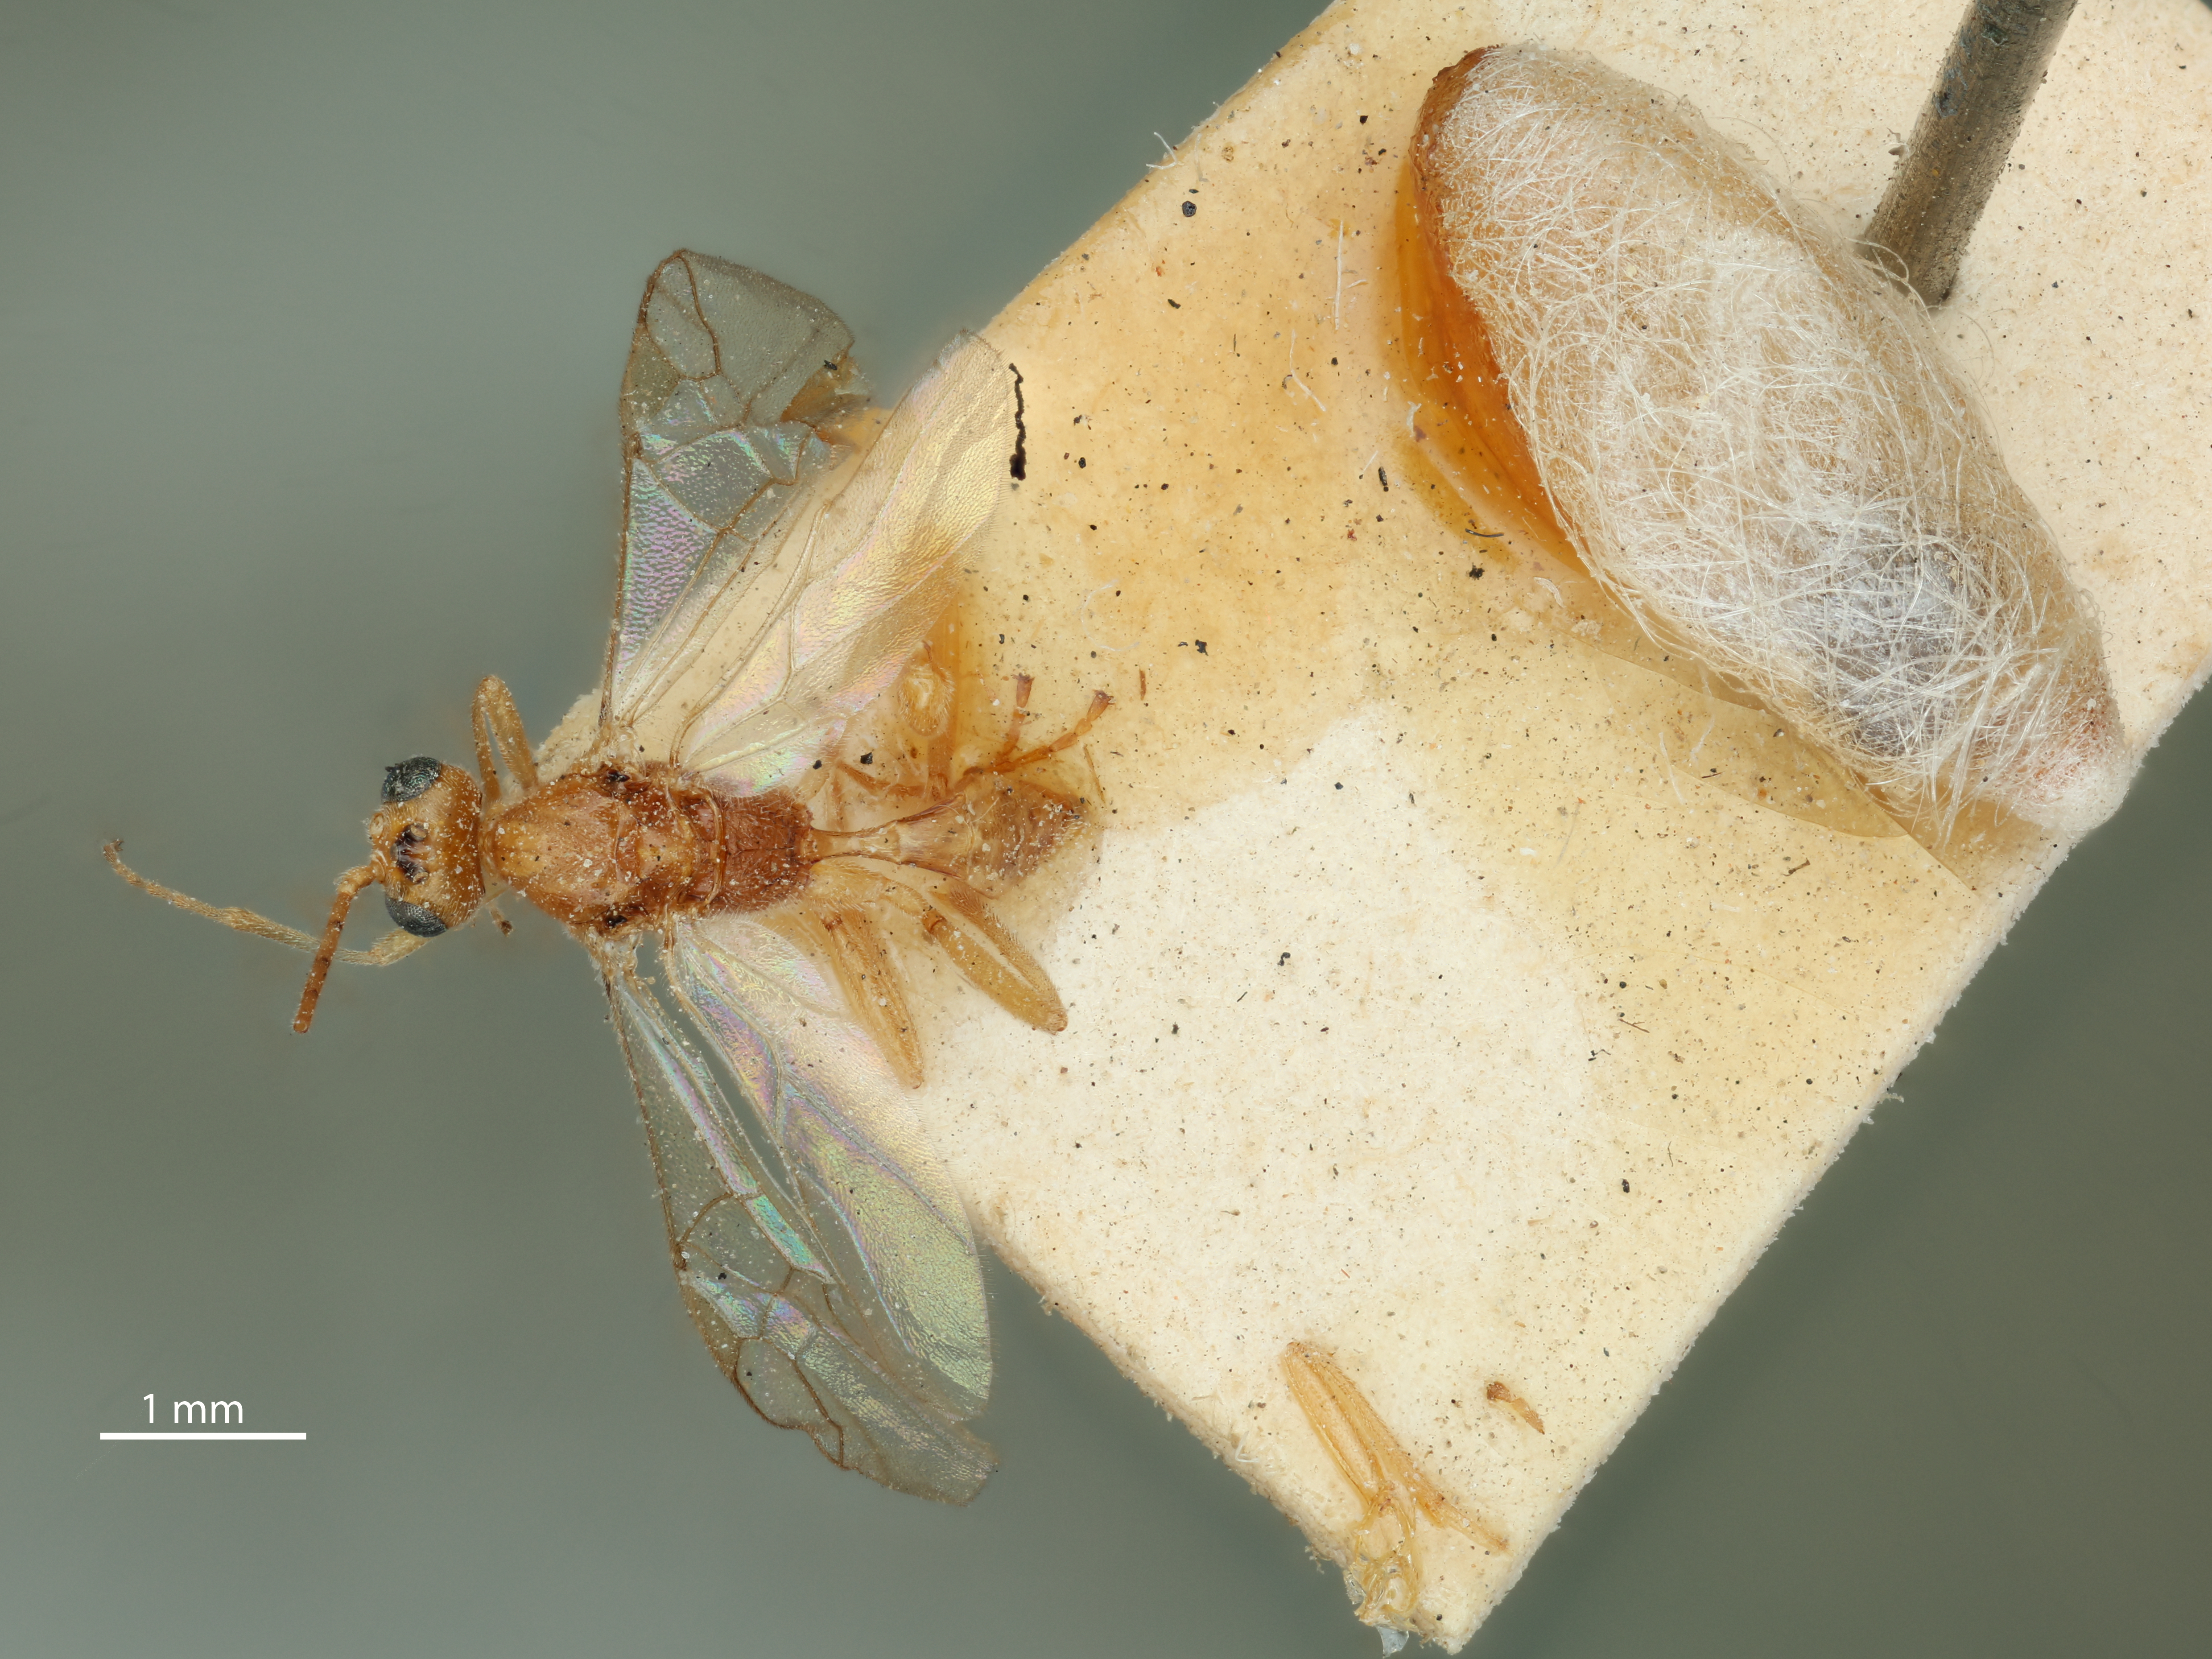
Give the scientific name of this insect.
Meteorus coquilletti
